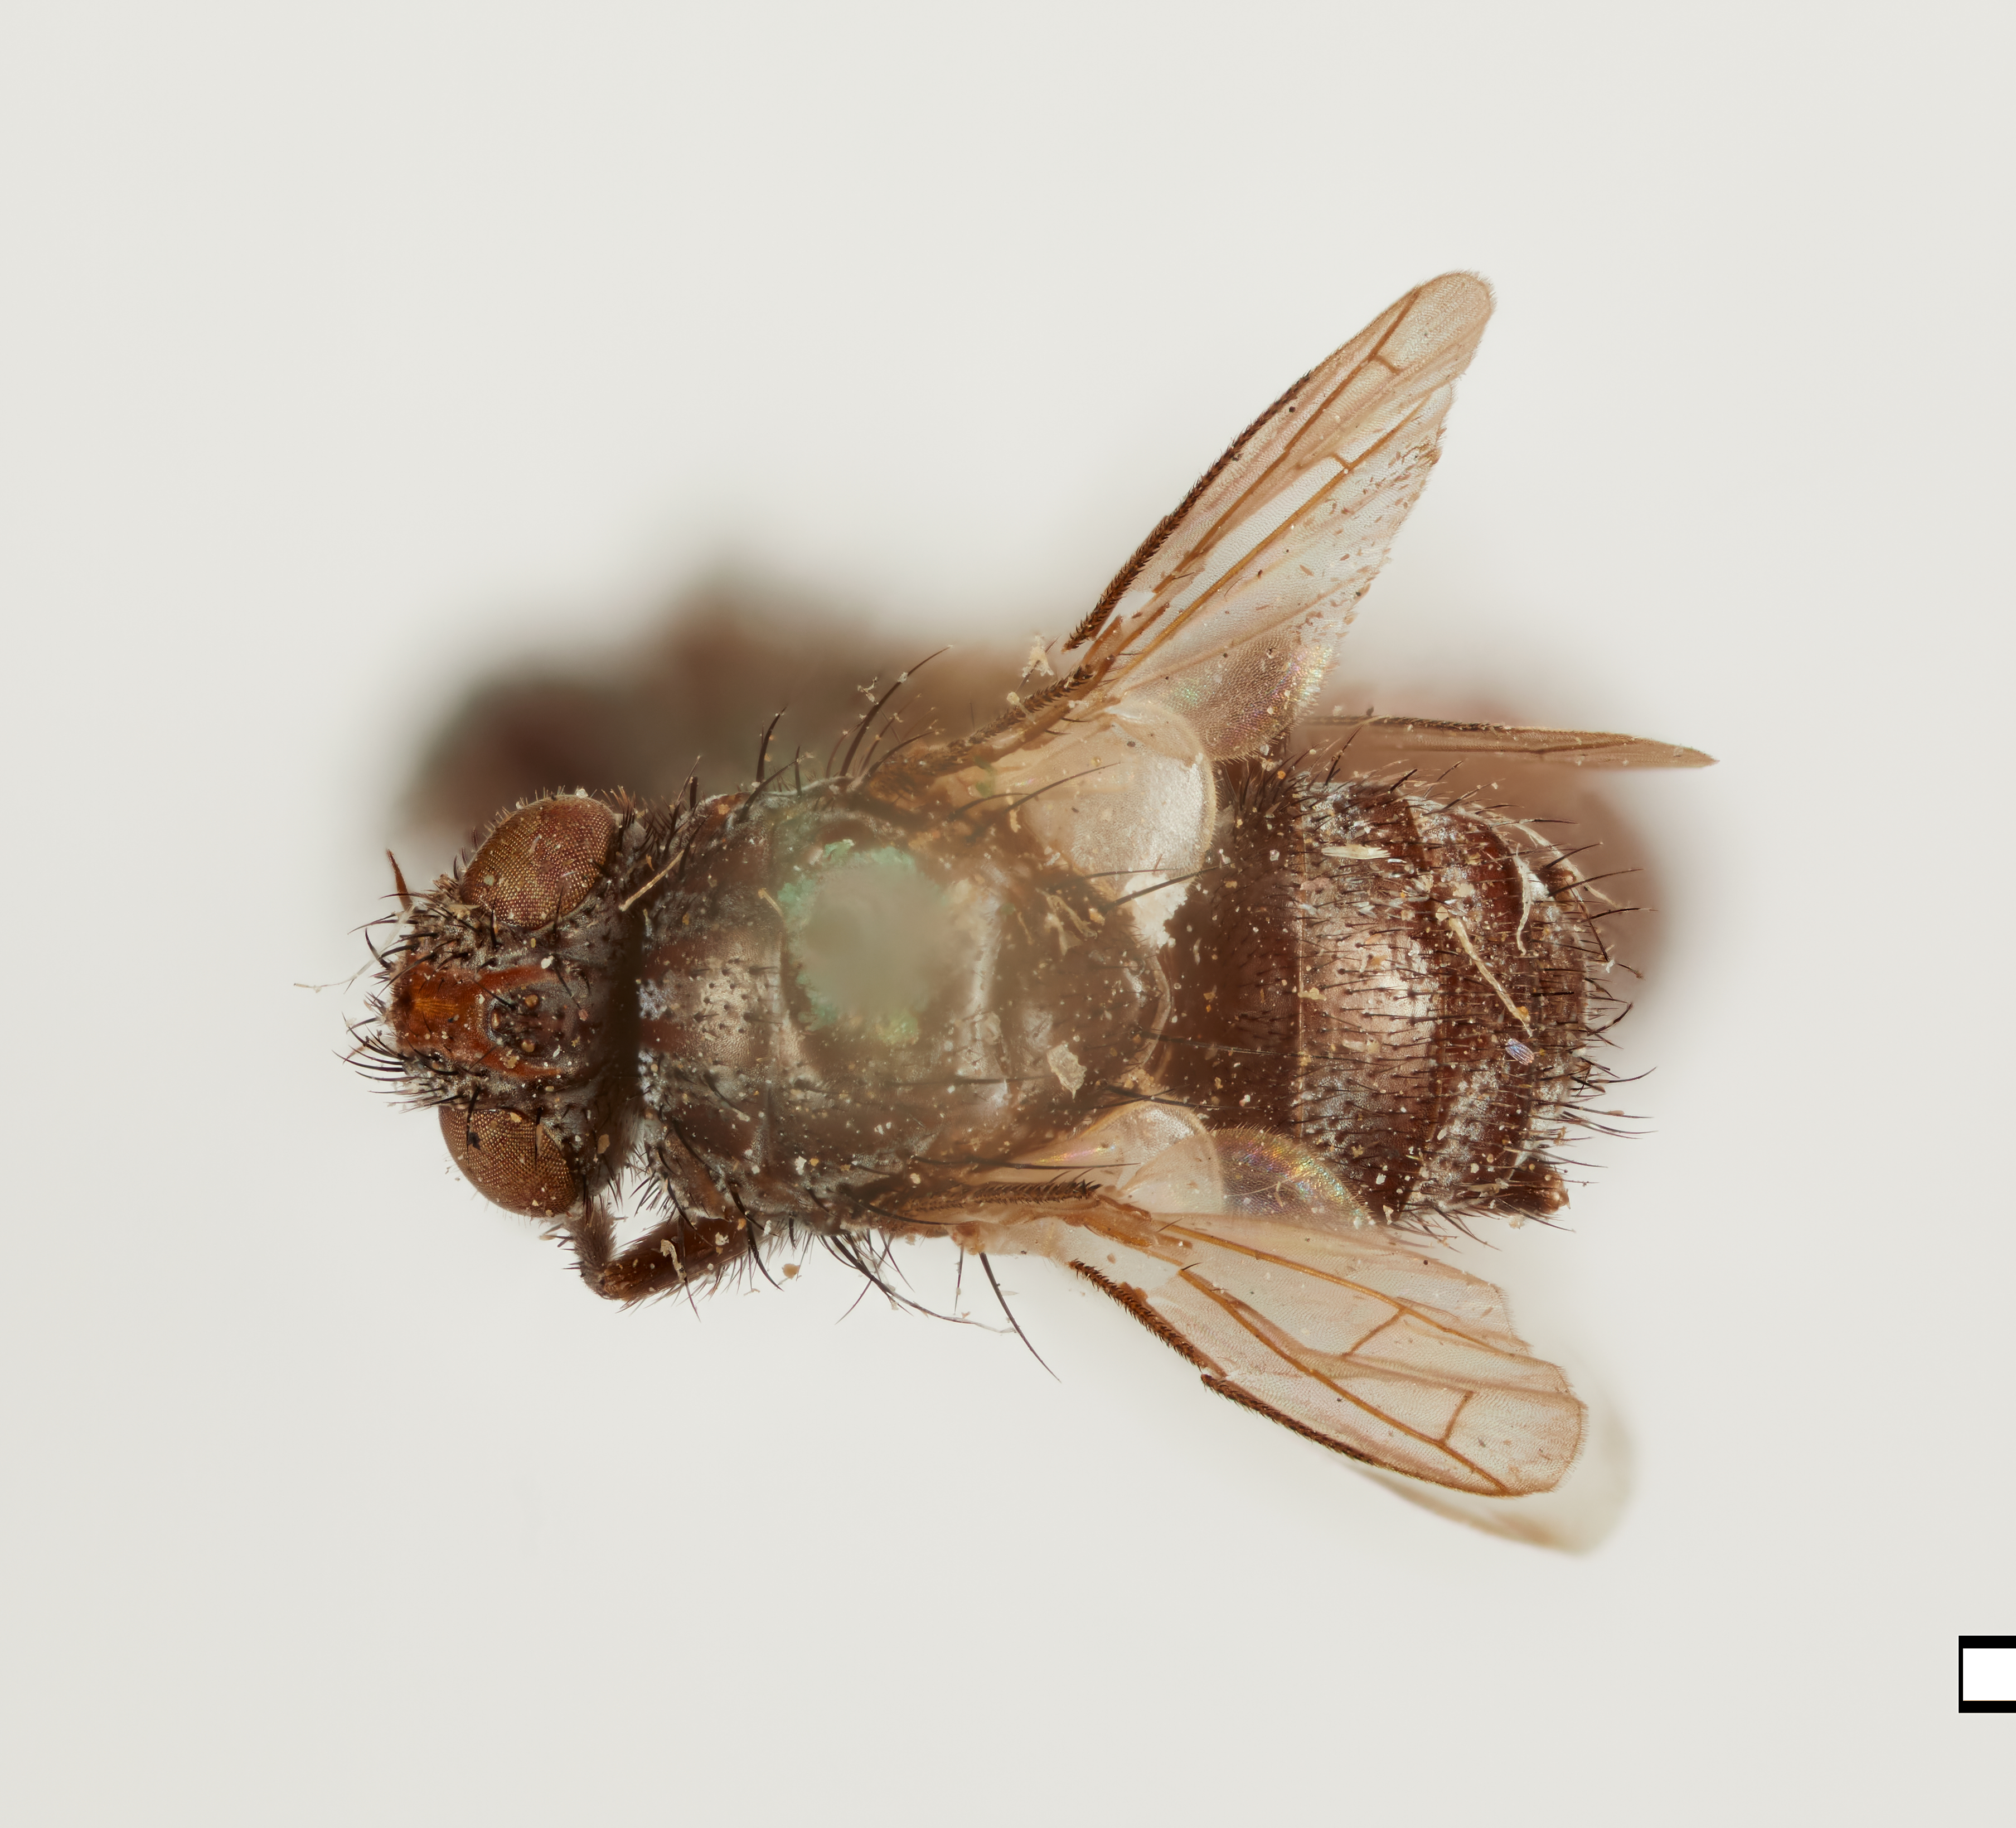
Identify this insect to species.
Paradmontia brevis
